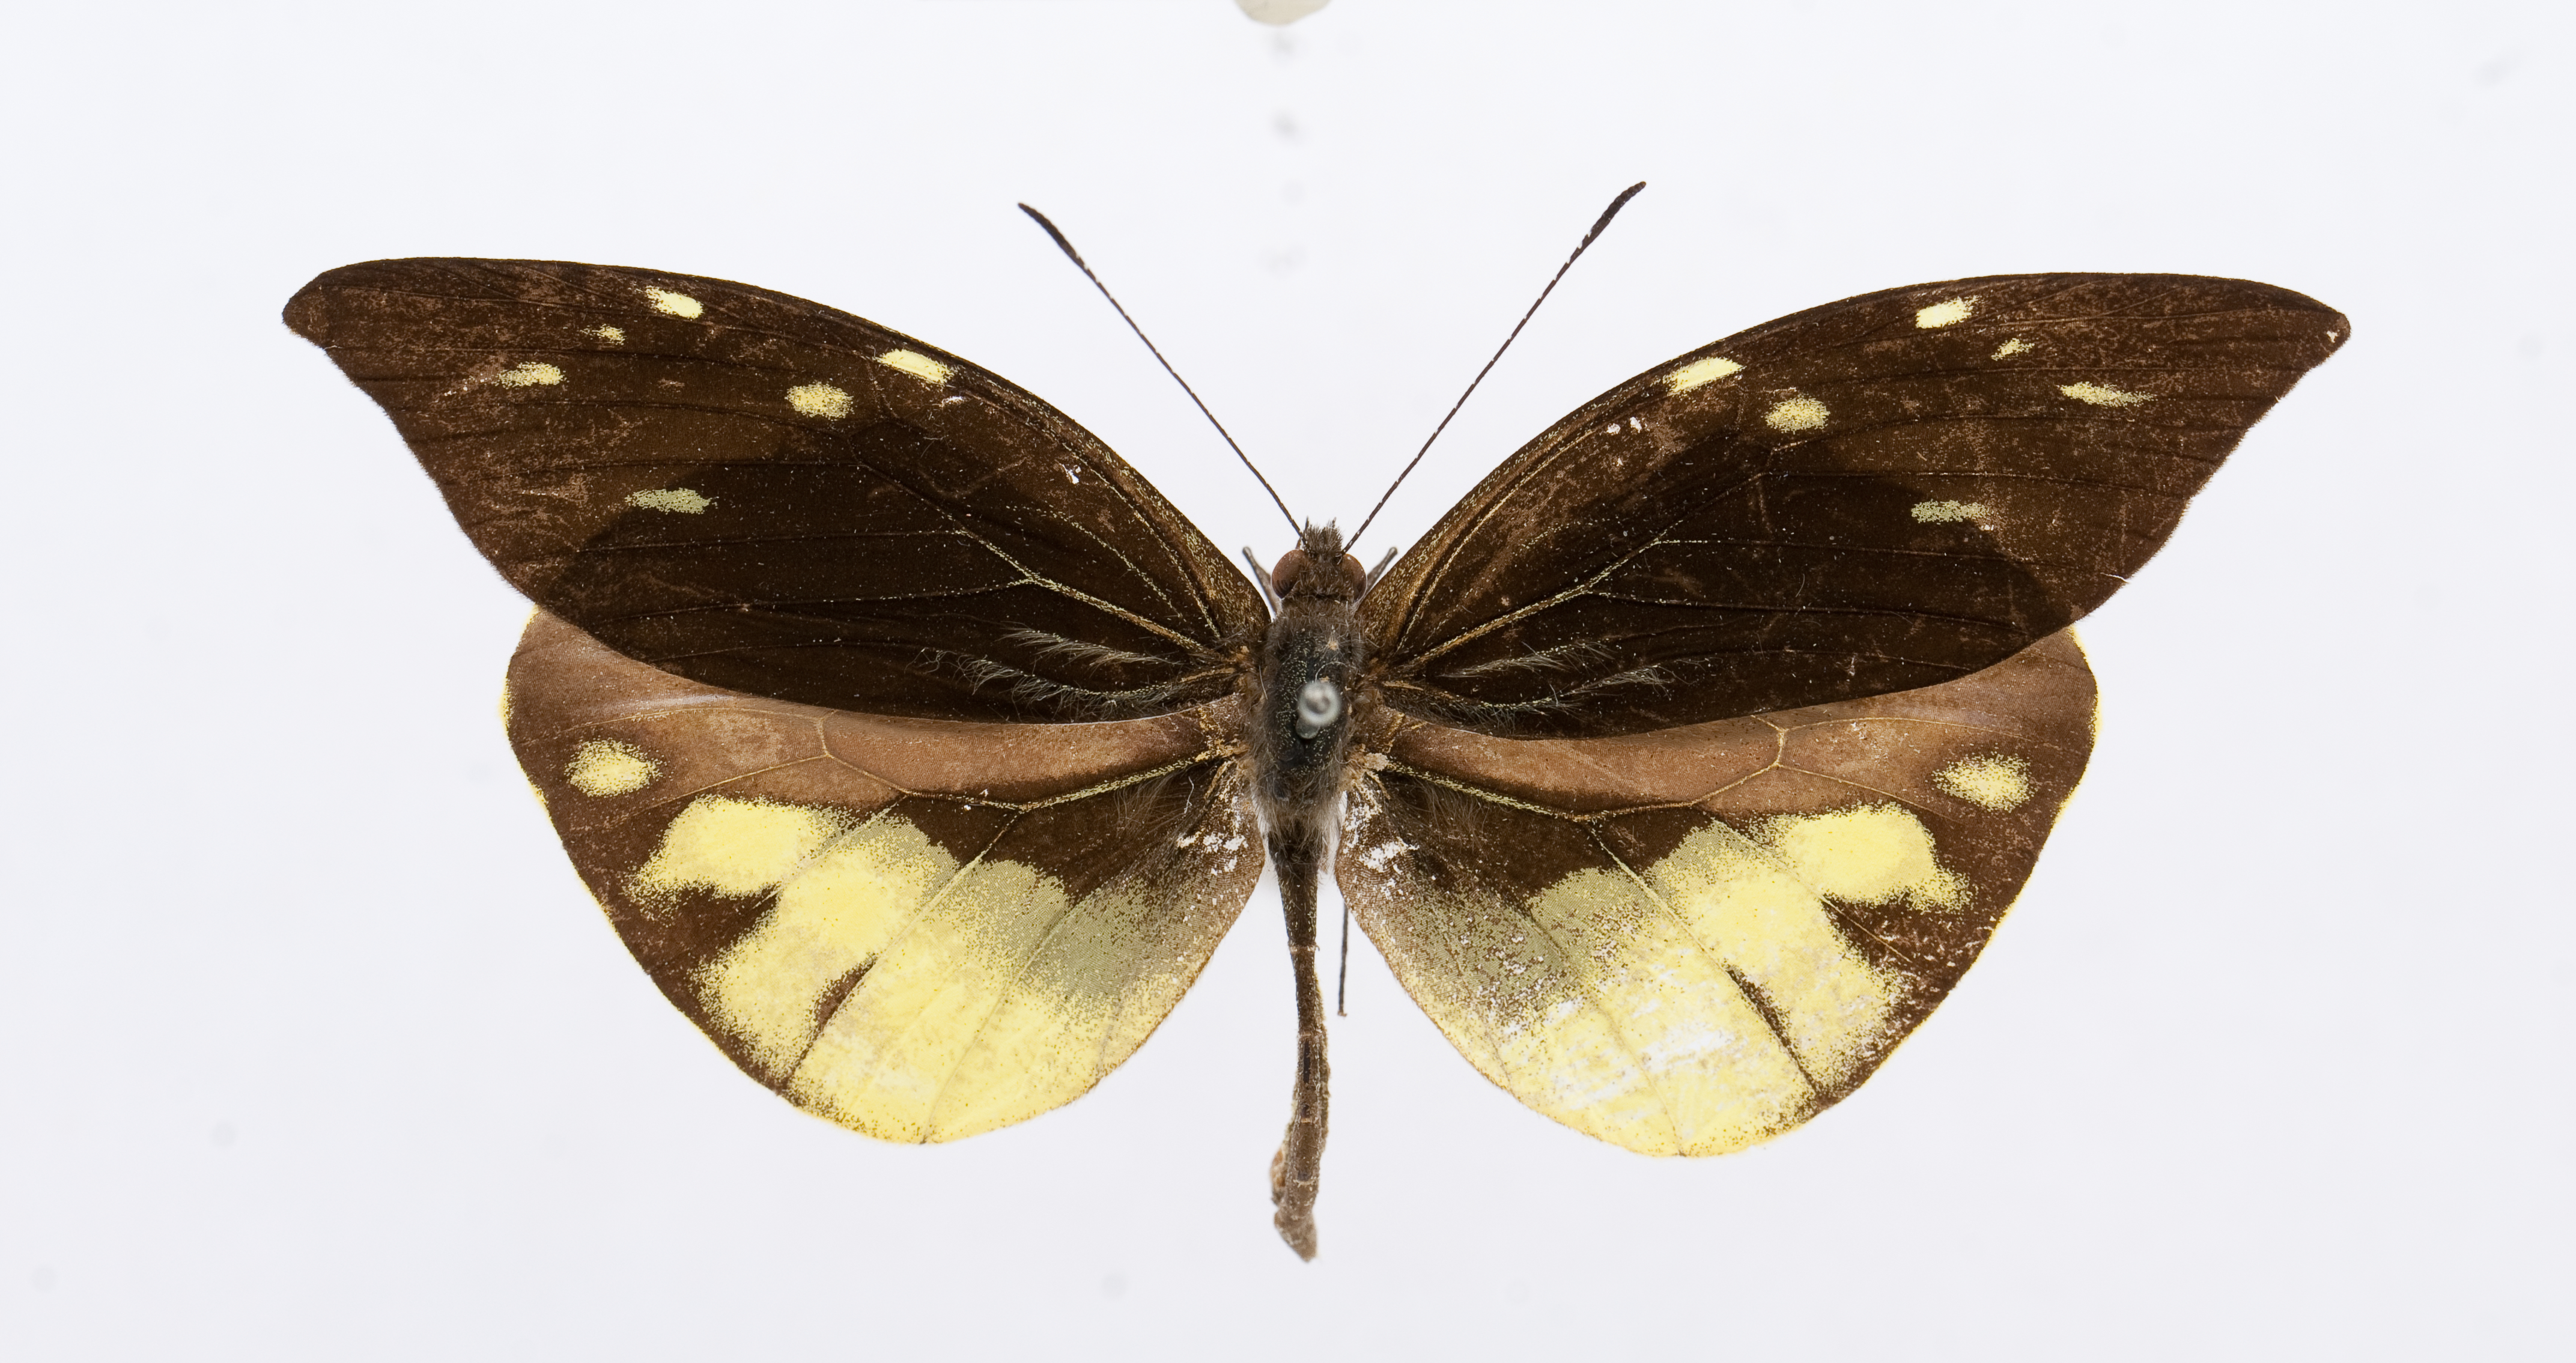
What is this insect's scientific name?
Lieinix nemesis
